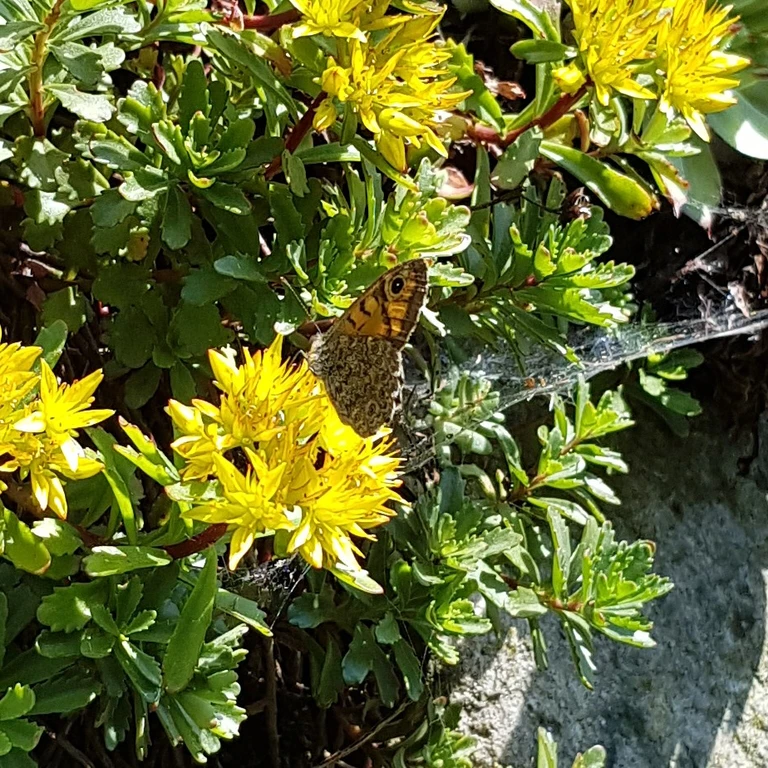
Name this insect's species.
Lasiommata megera (also Pararge megera)
